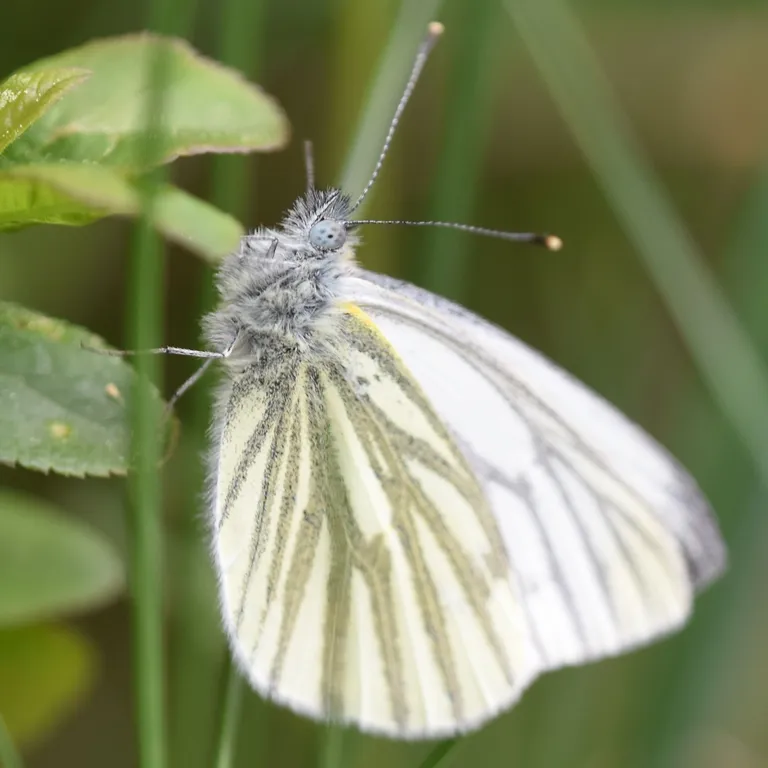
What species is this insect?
Pieris napi
